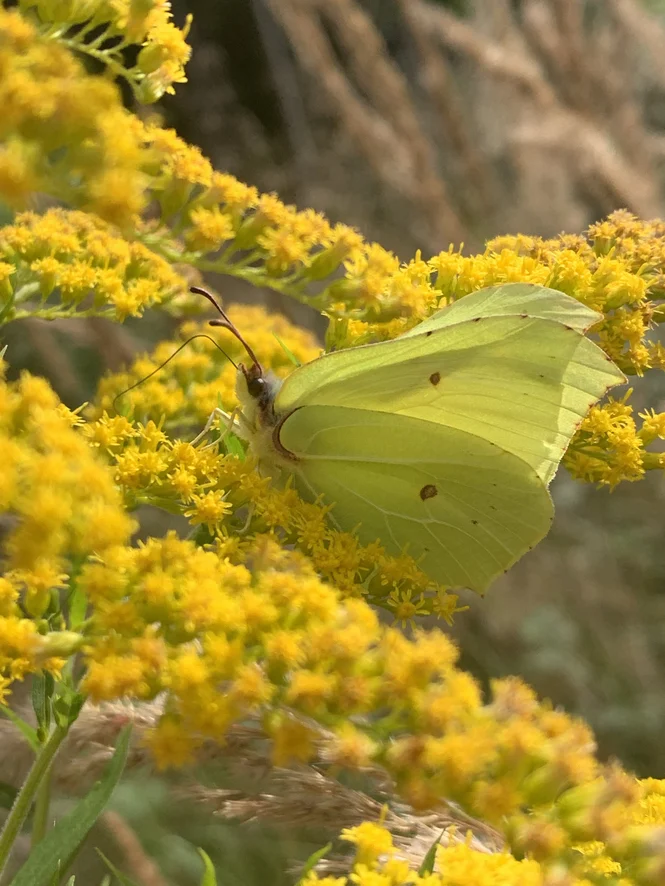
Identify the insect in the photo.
Gonepteryx rhamni
